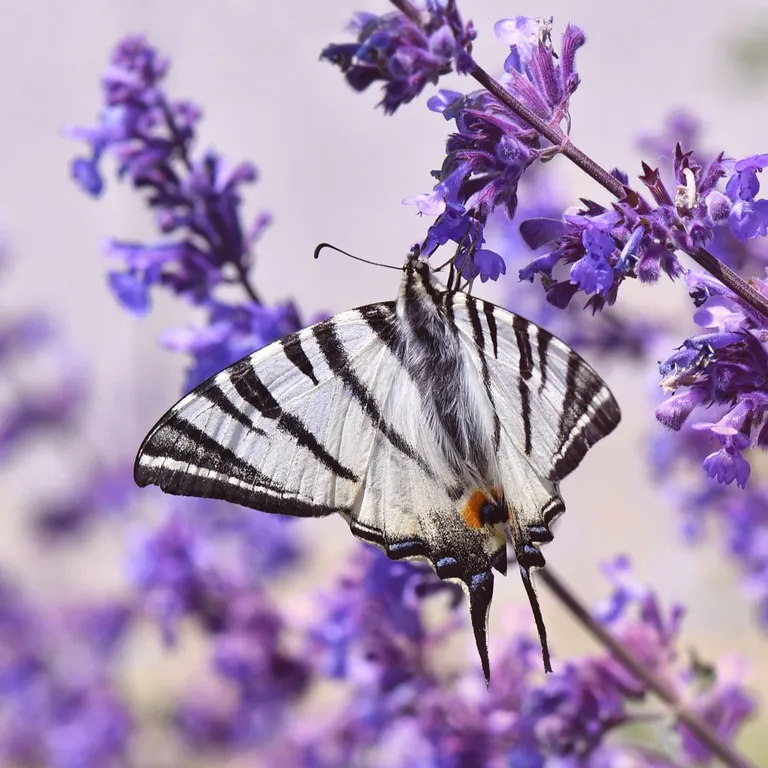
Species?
Iphiclides podalirius
